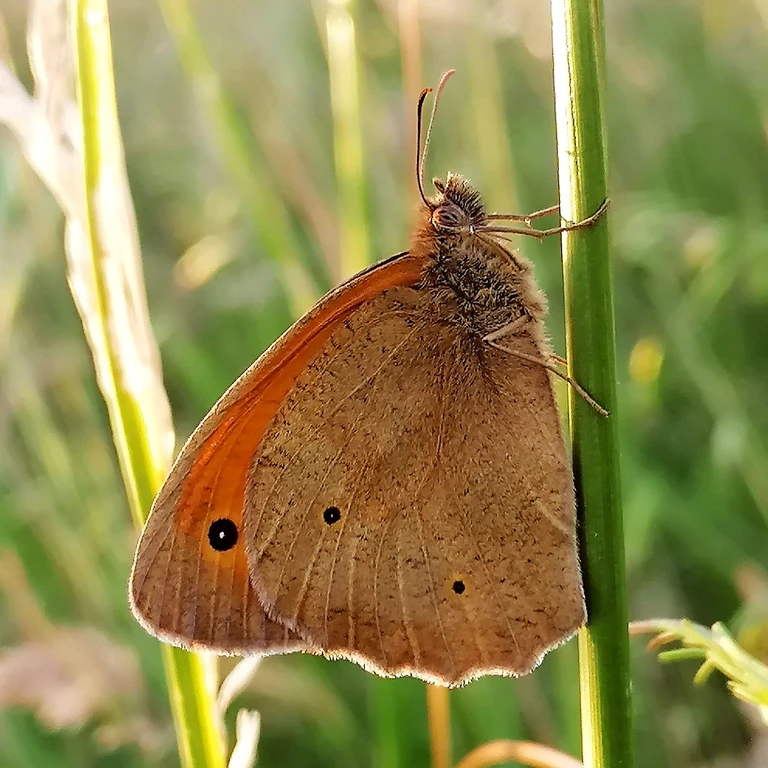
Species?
Maniola jurtina
